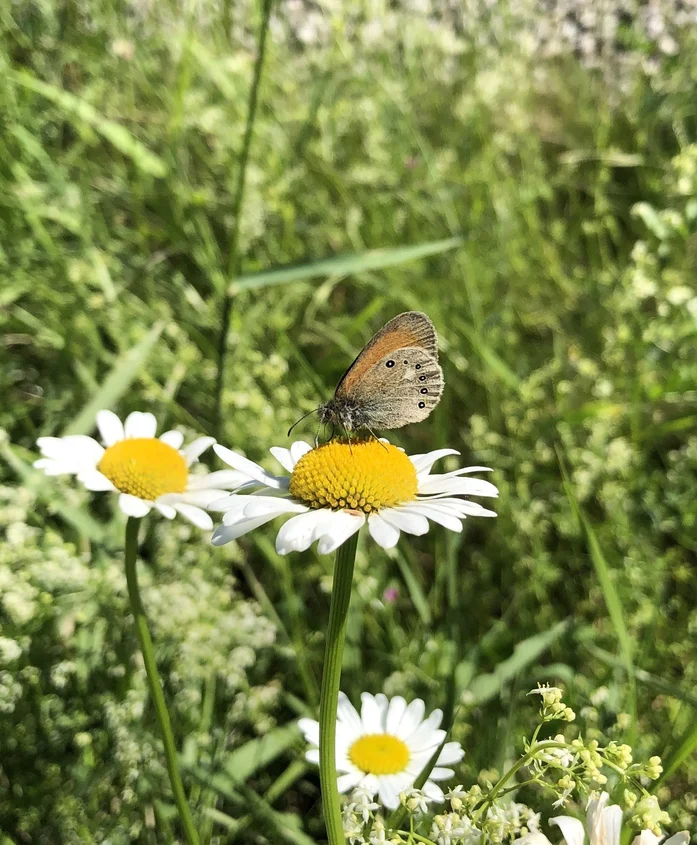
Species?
Coenonympha glycerion (also Coenonympha iphis)
